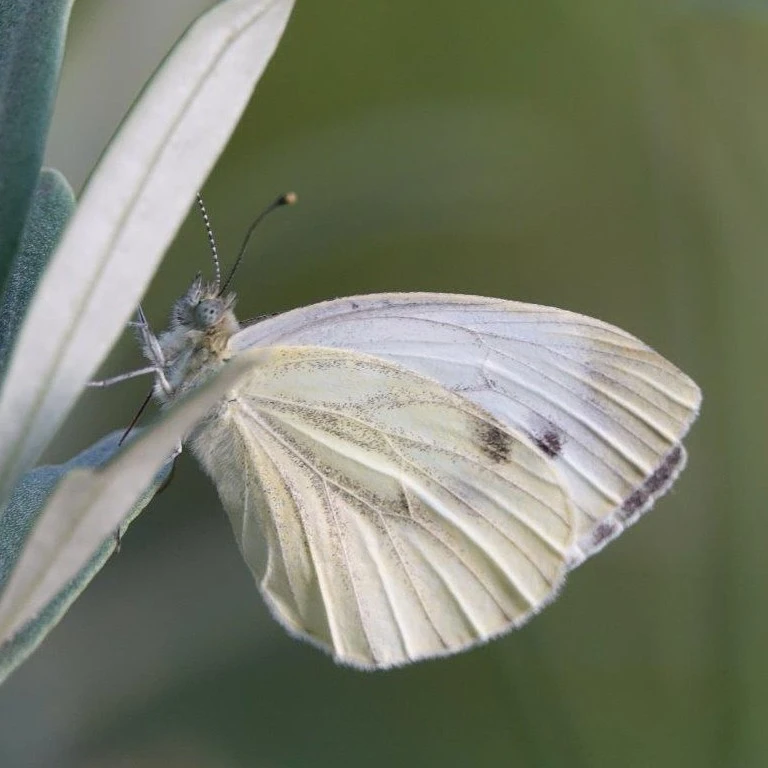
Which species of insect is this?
Pieris napi
